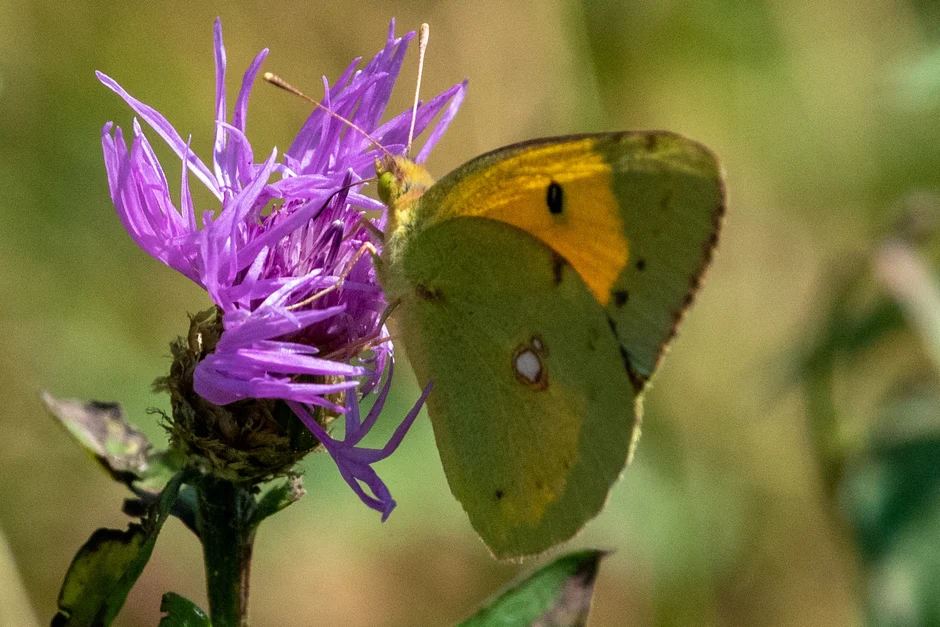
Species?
Colias croceus
